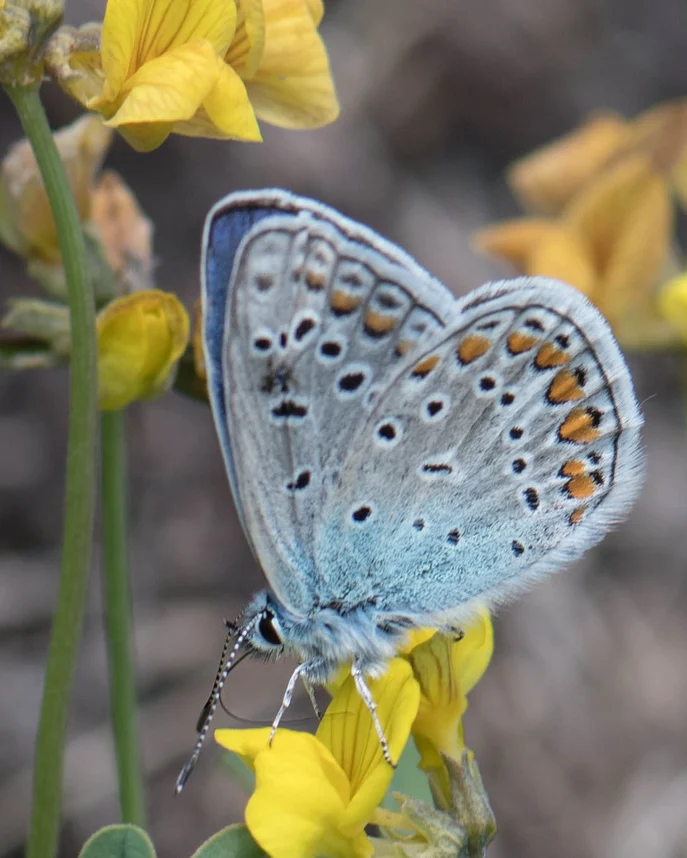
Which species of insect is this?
Polyommatus icarus
